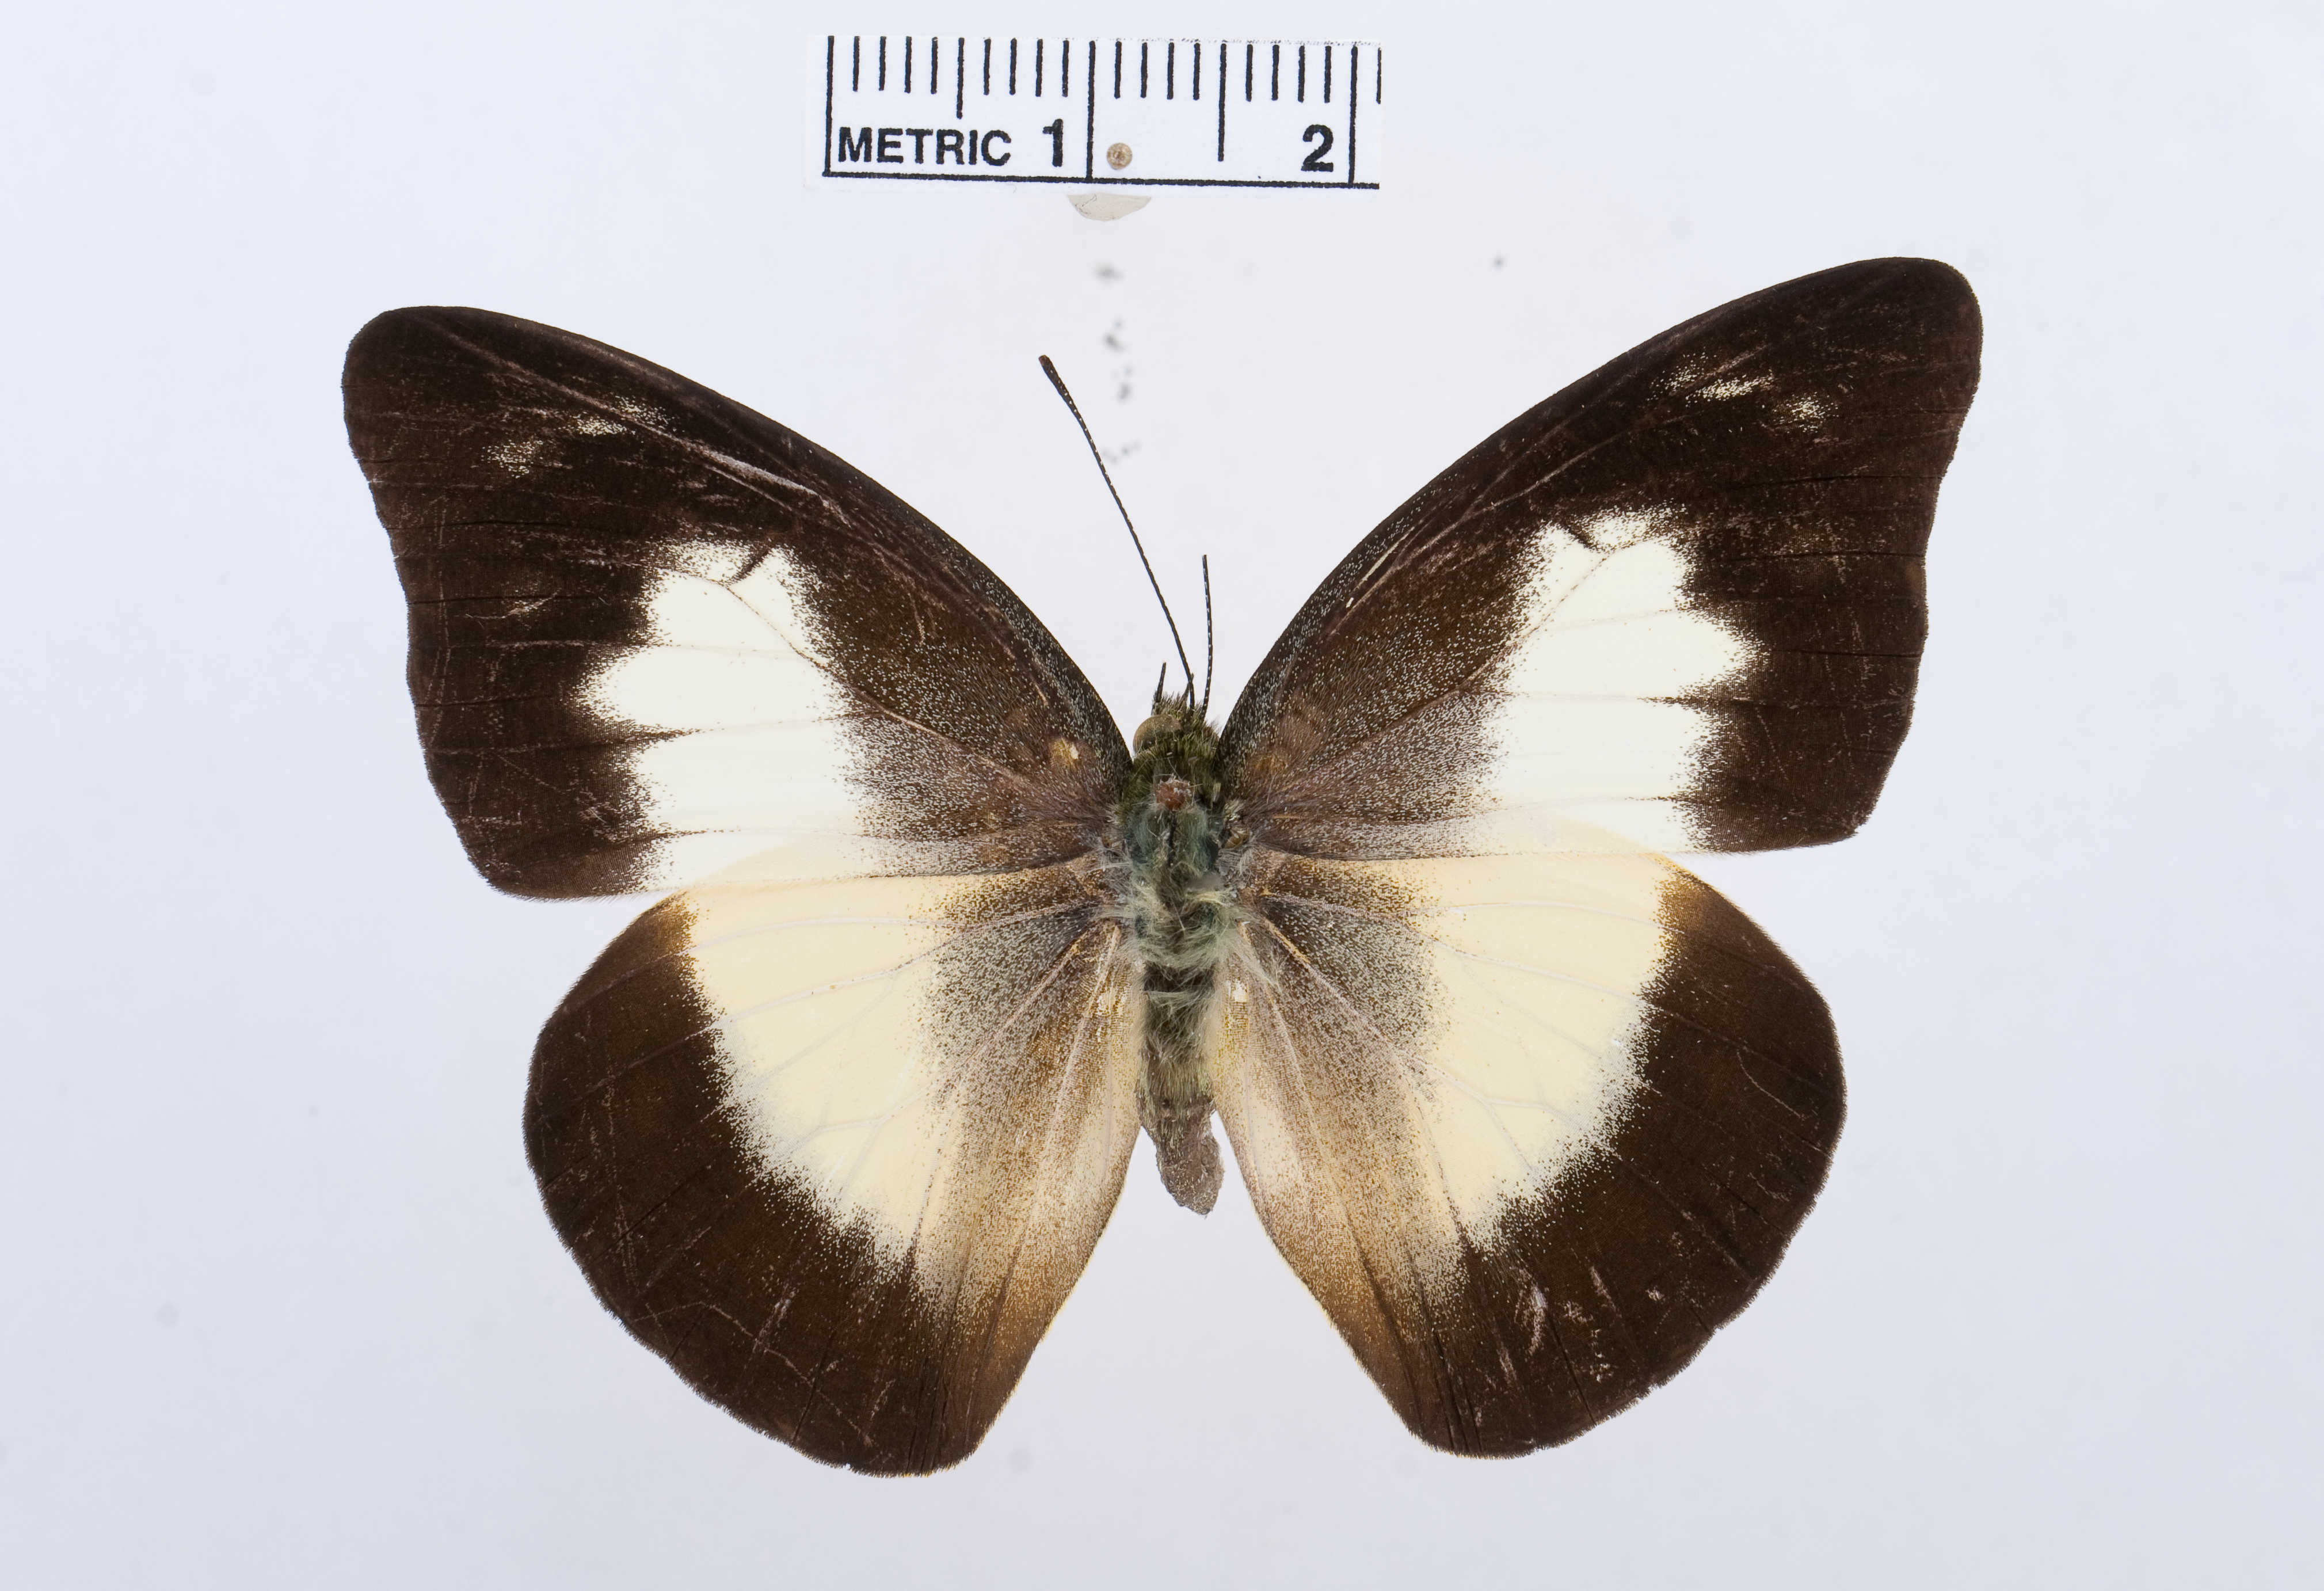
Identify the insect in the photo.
Appias nero
